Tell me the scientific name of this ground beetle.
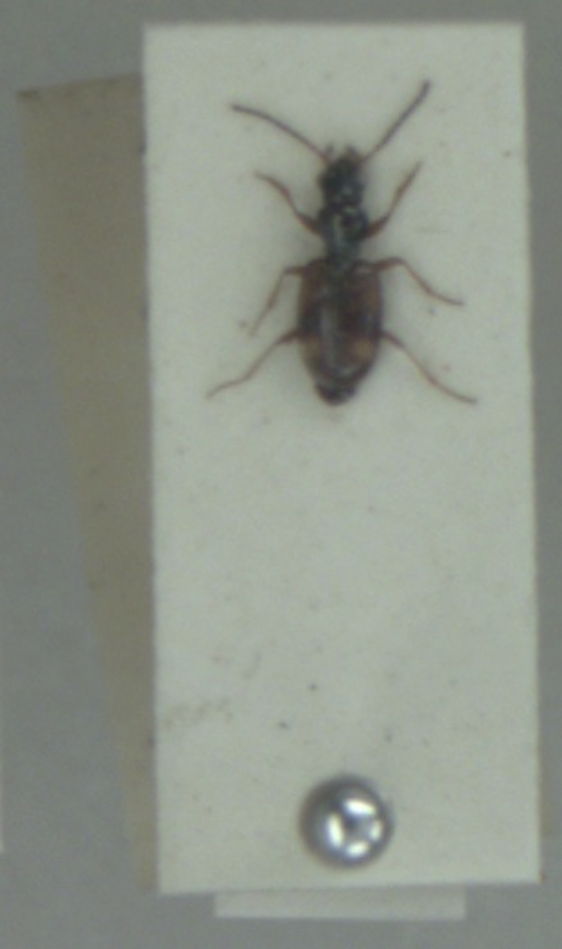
Bembidion articulatum
